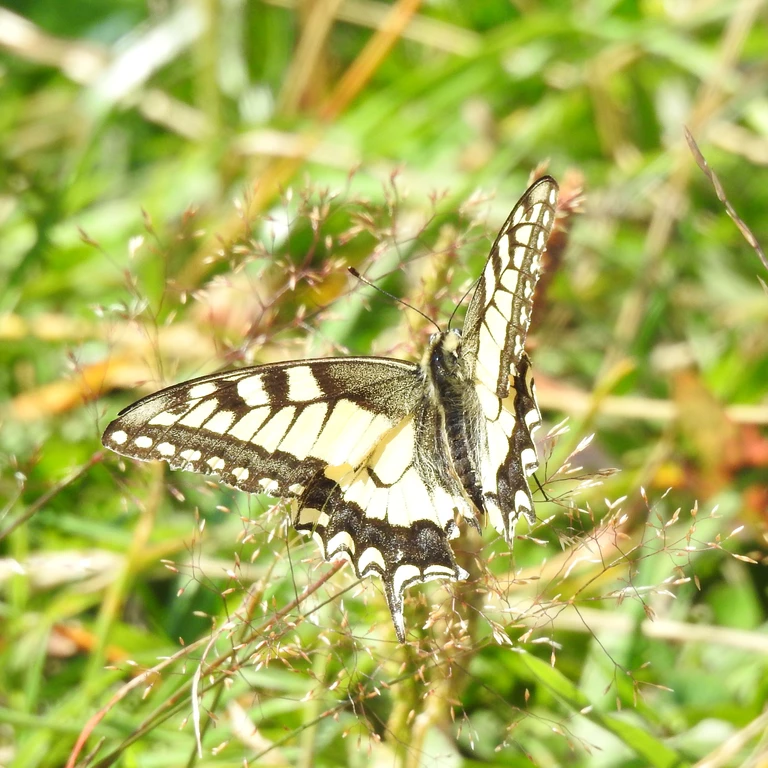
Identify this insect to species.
Papilio machaon
